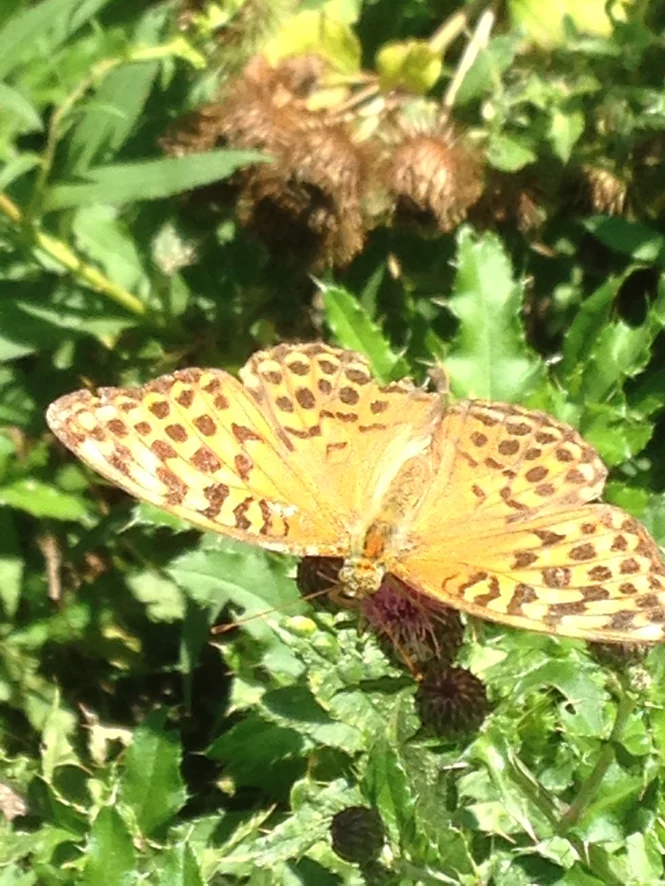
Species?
Argynnis paphia
